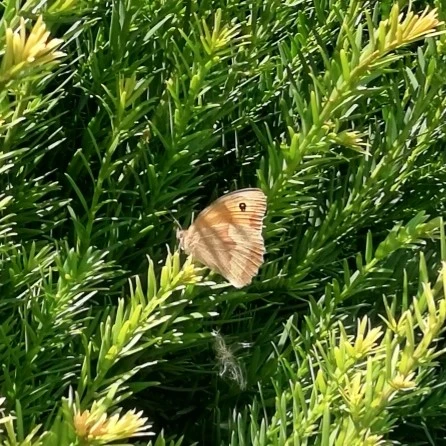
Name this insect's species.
Maniola jurtina
